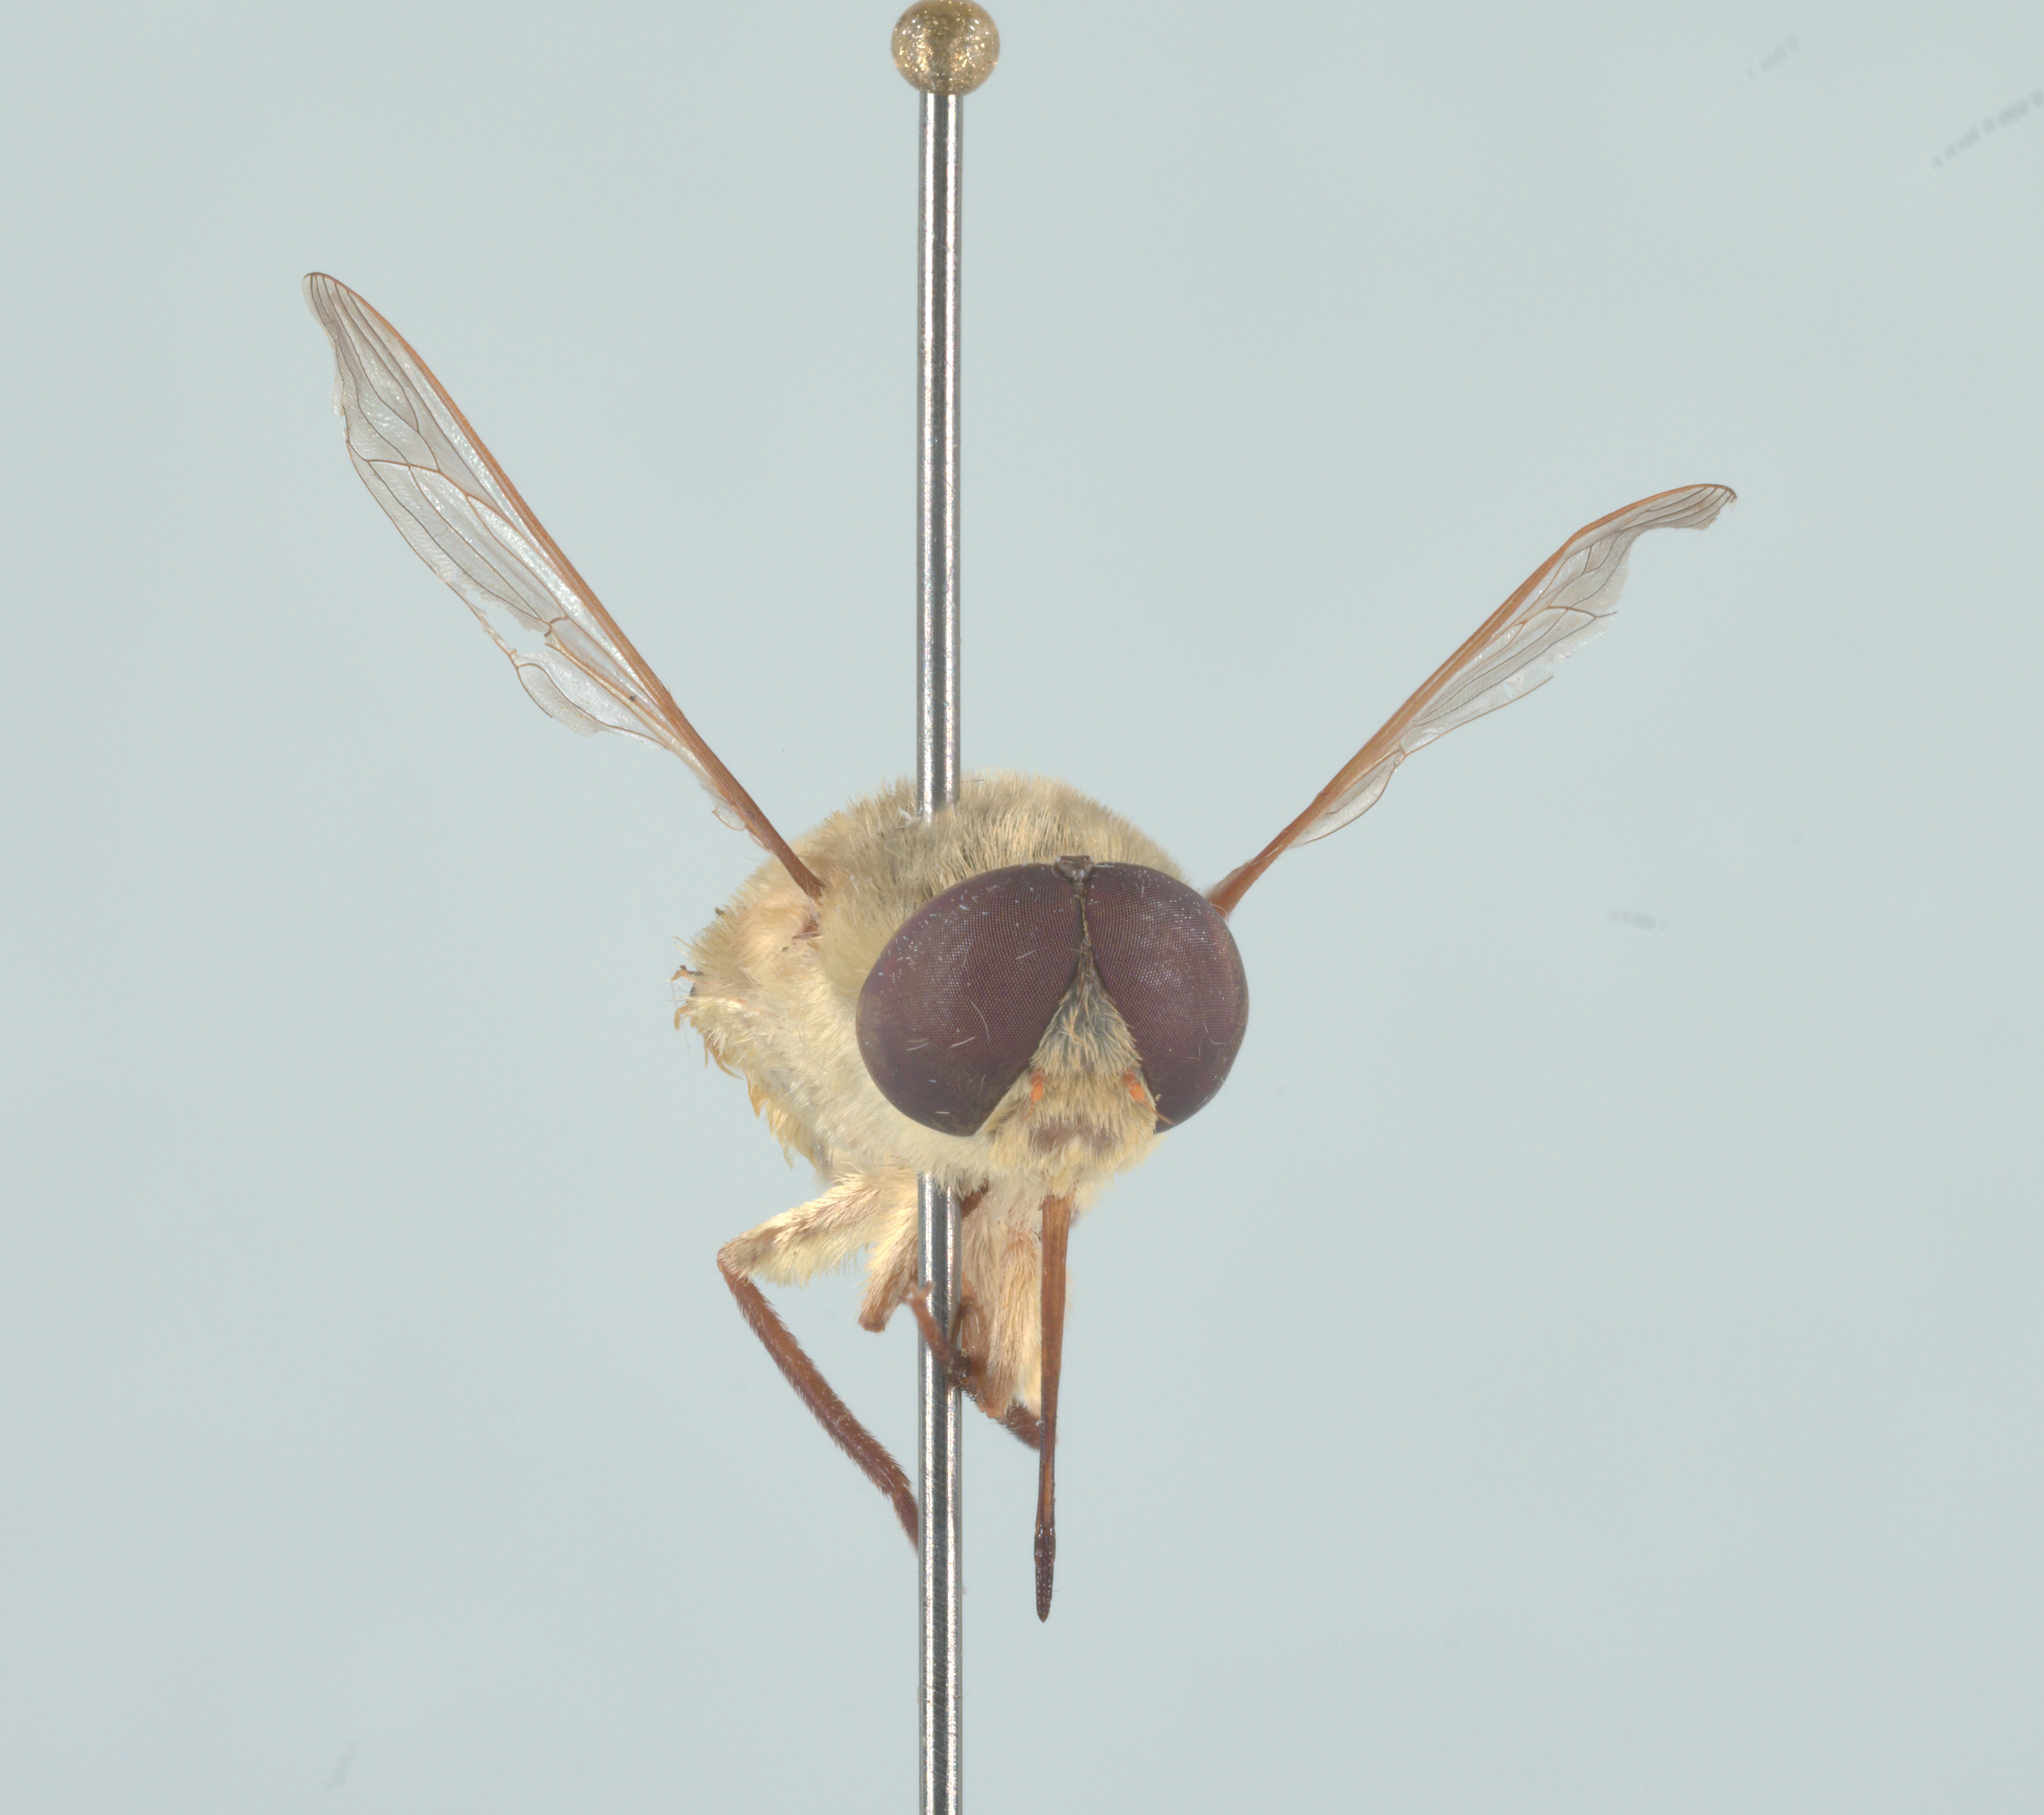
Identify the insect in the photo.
Neorhynchocephalus volaticus
